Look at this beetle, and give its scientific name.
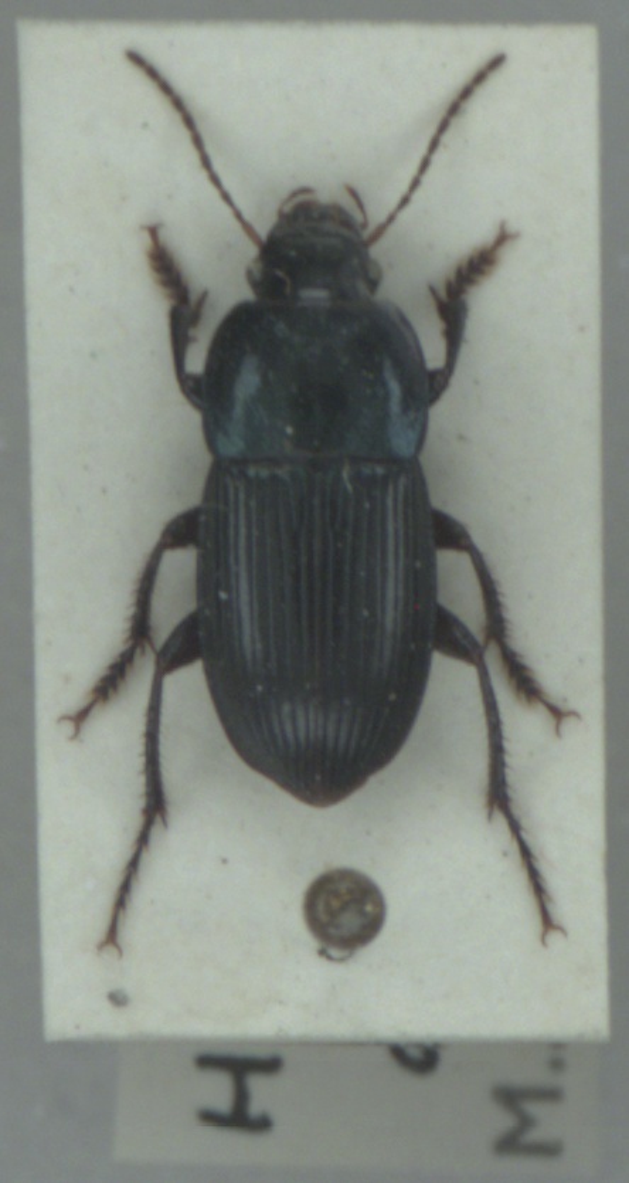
Harpalus dimidiatus
